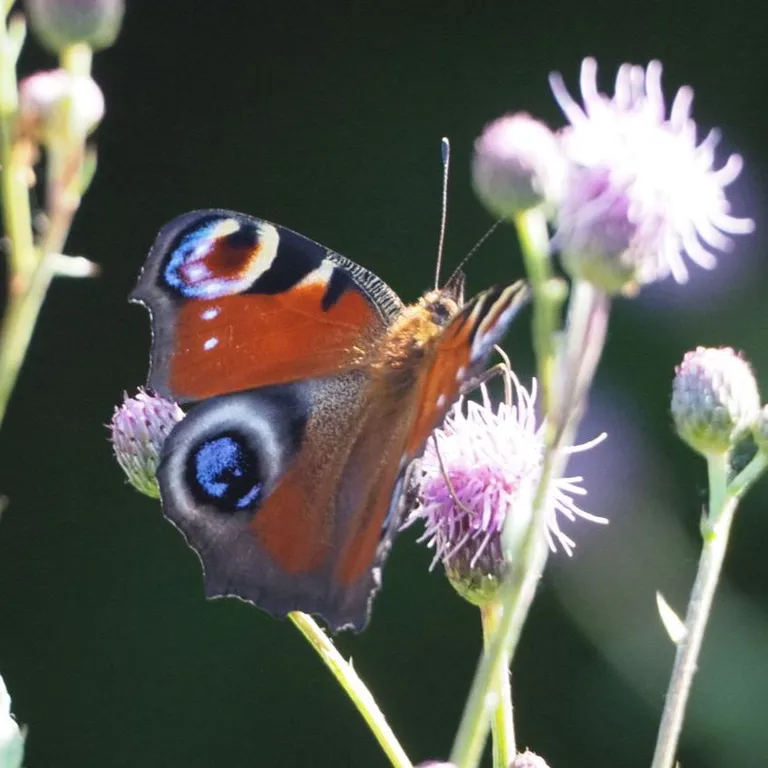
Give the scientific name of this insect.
Aglais io
